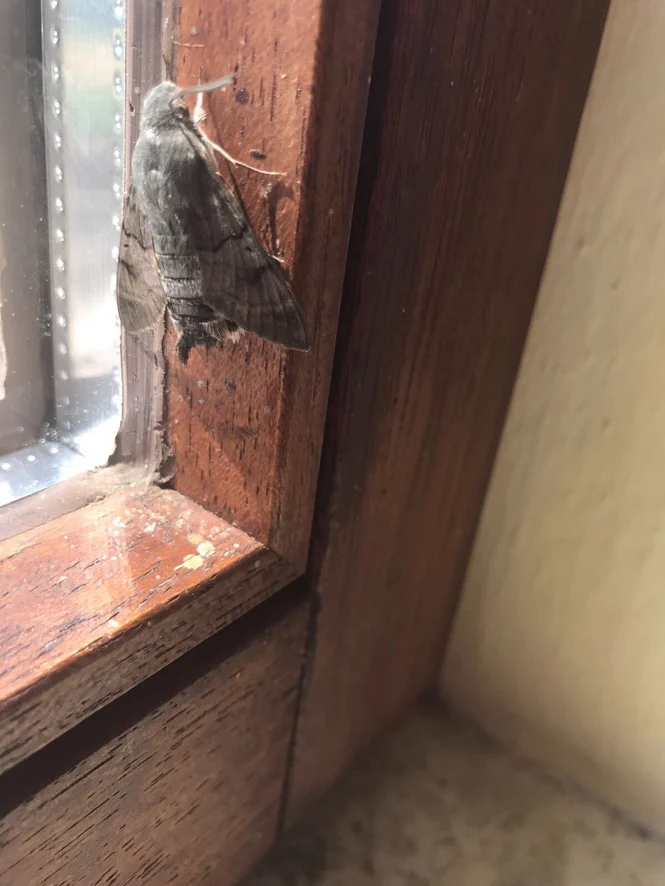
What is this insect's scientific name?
Macroglossum stellatarum
